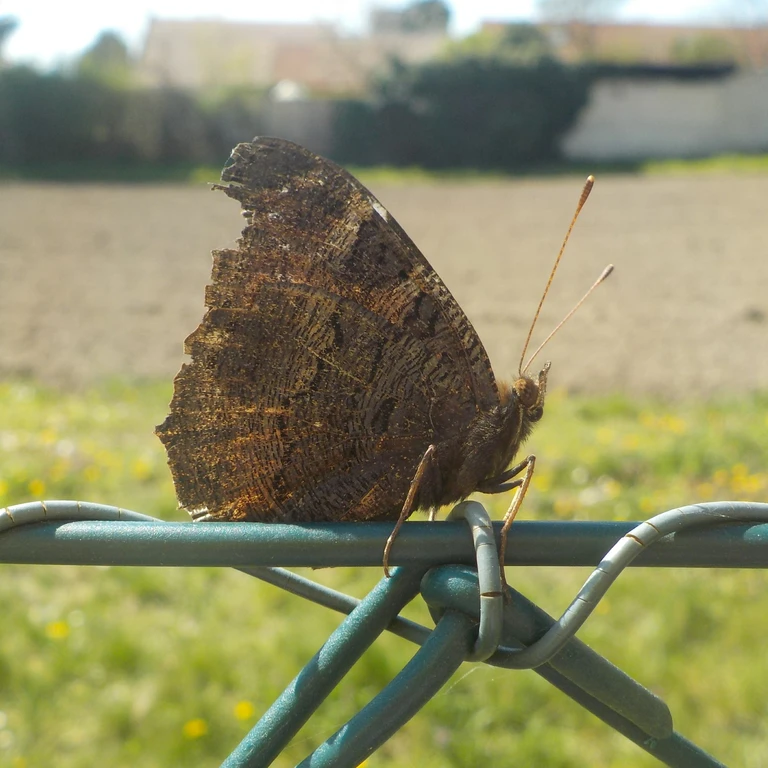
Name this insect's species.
Aglais io
